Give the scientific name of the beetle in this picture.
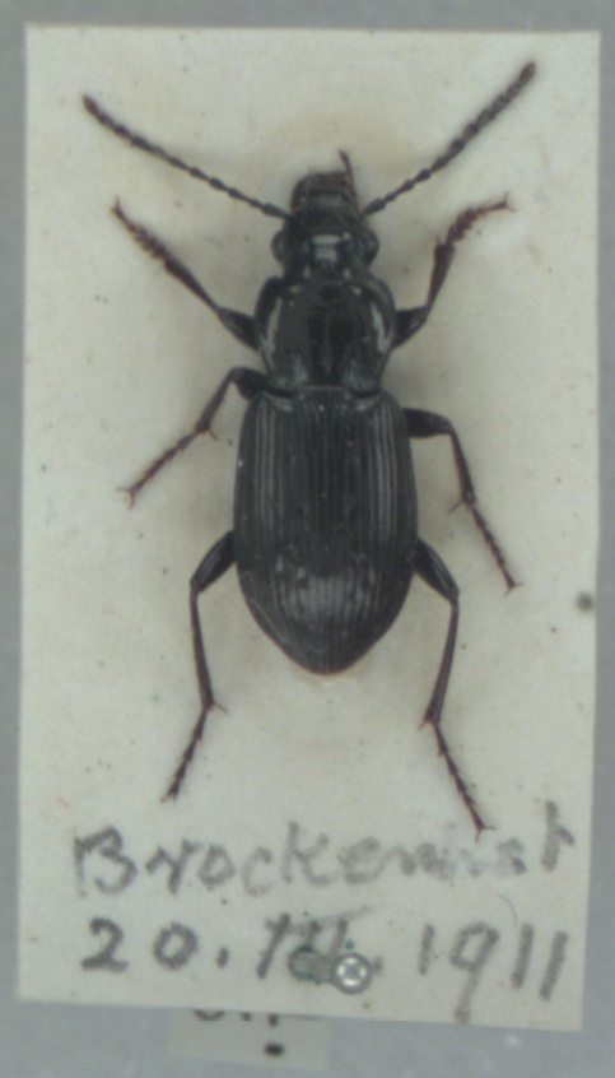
Pterostichus oblongopunctatus
